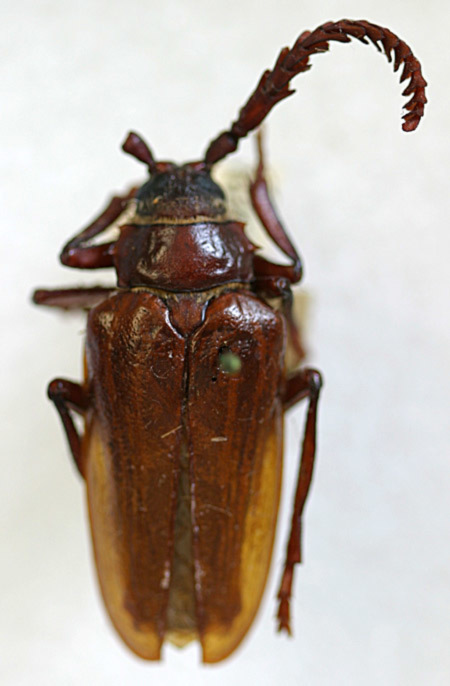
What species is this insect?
Prionus aztecus
